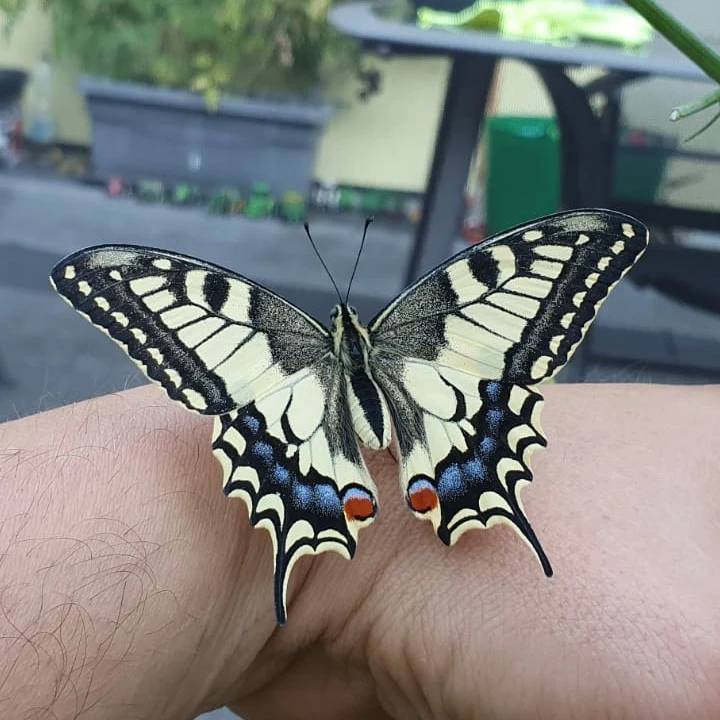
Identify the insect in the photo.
Papilio machaon
